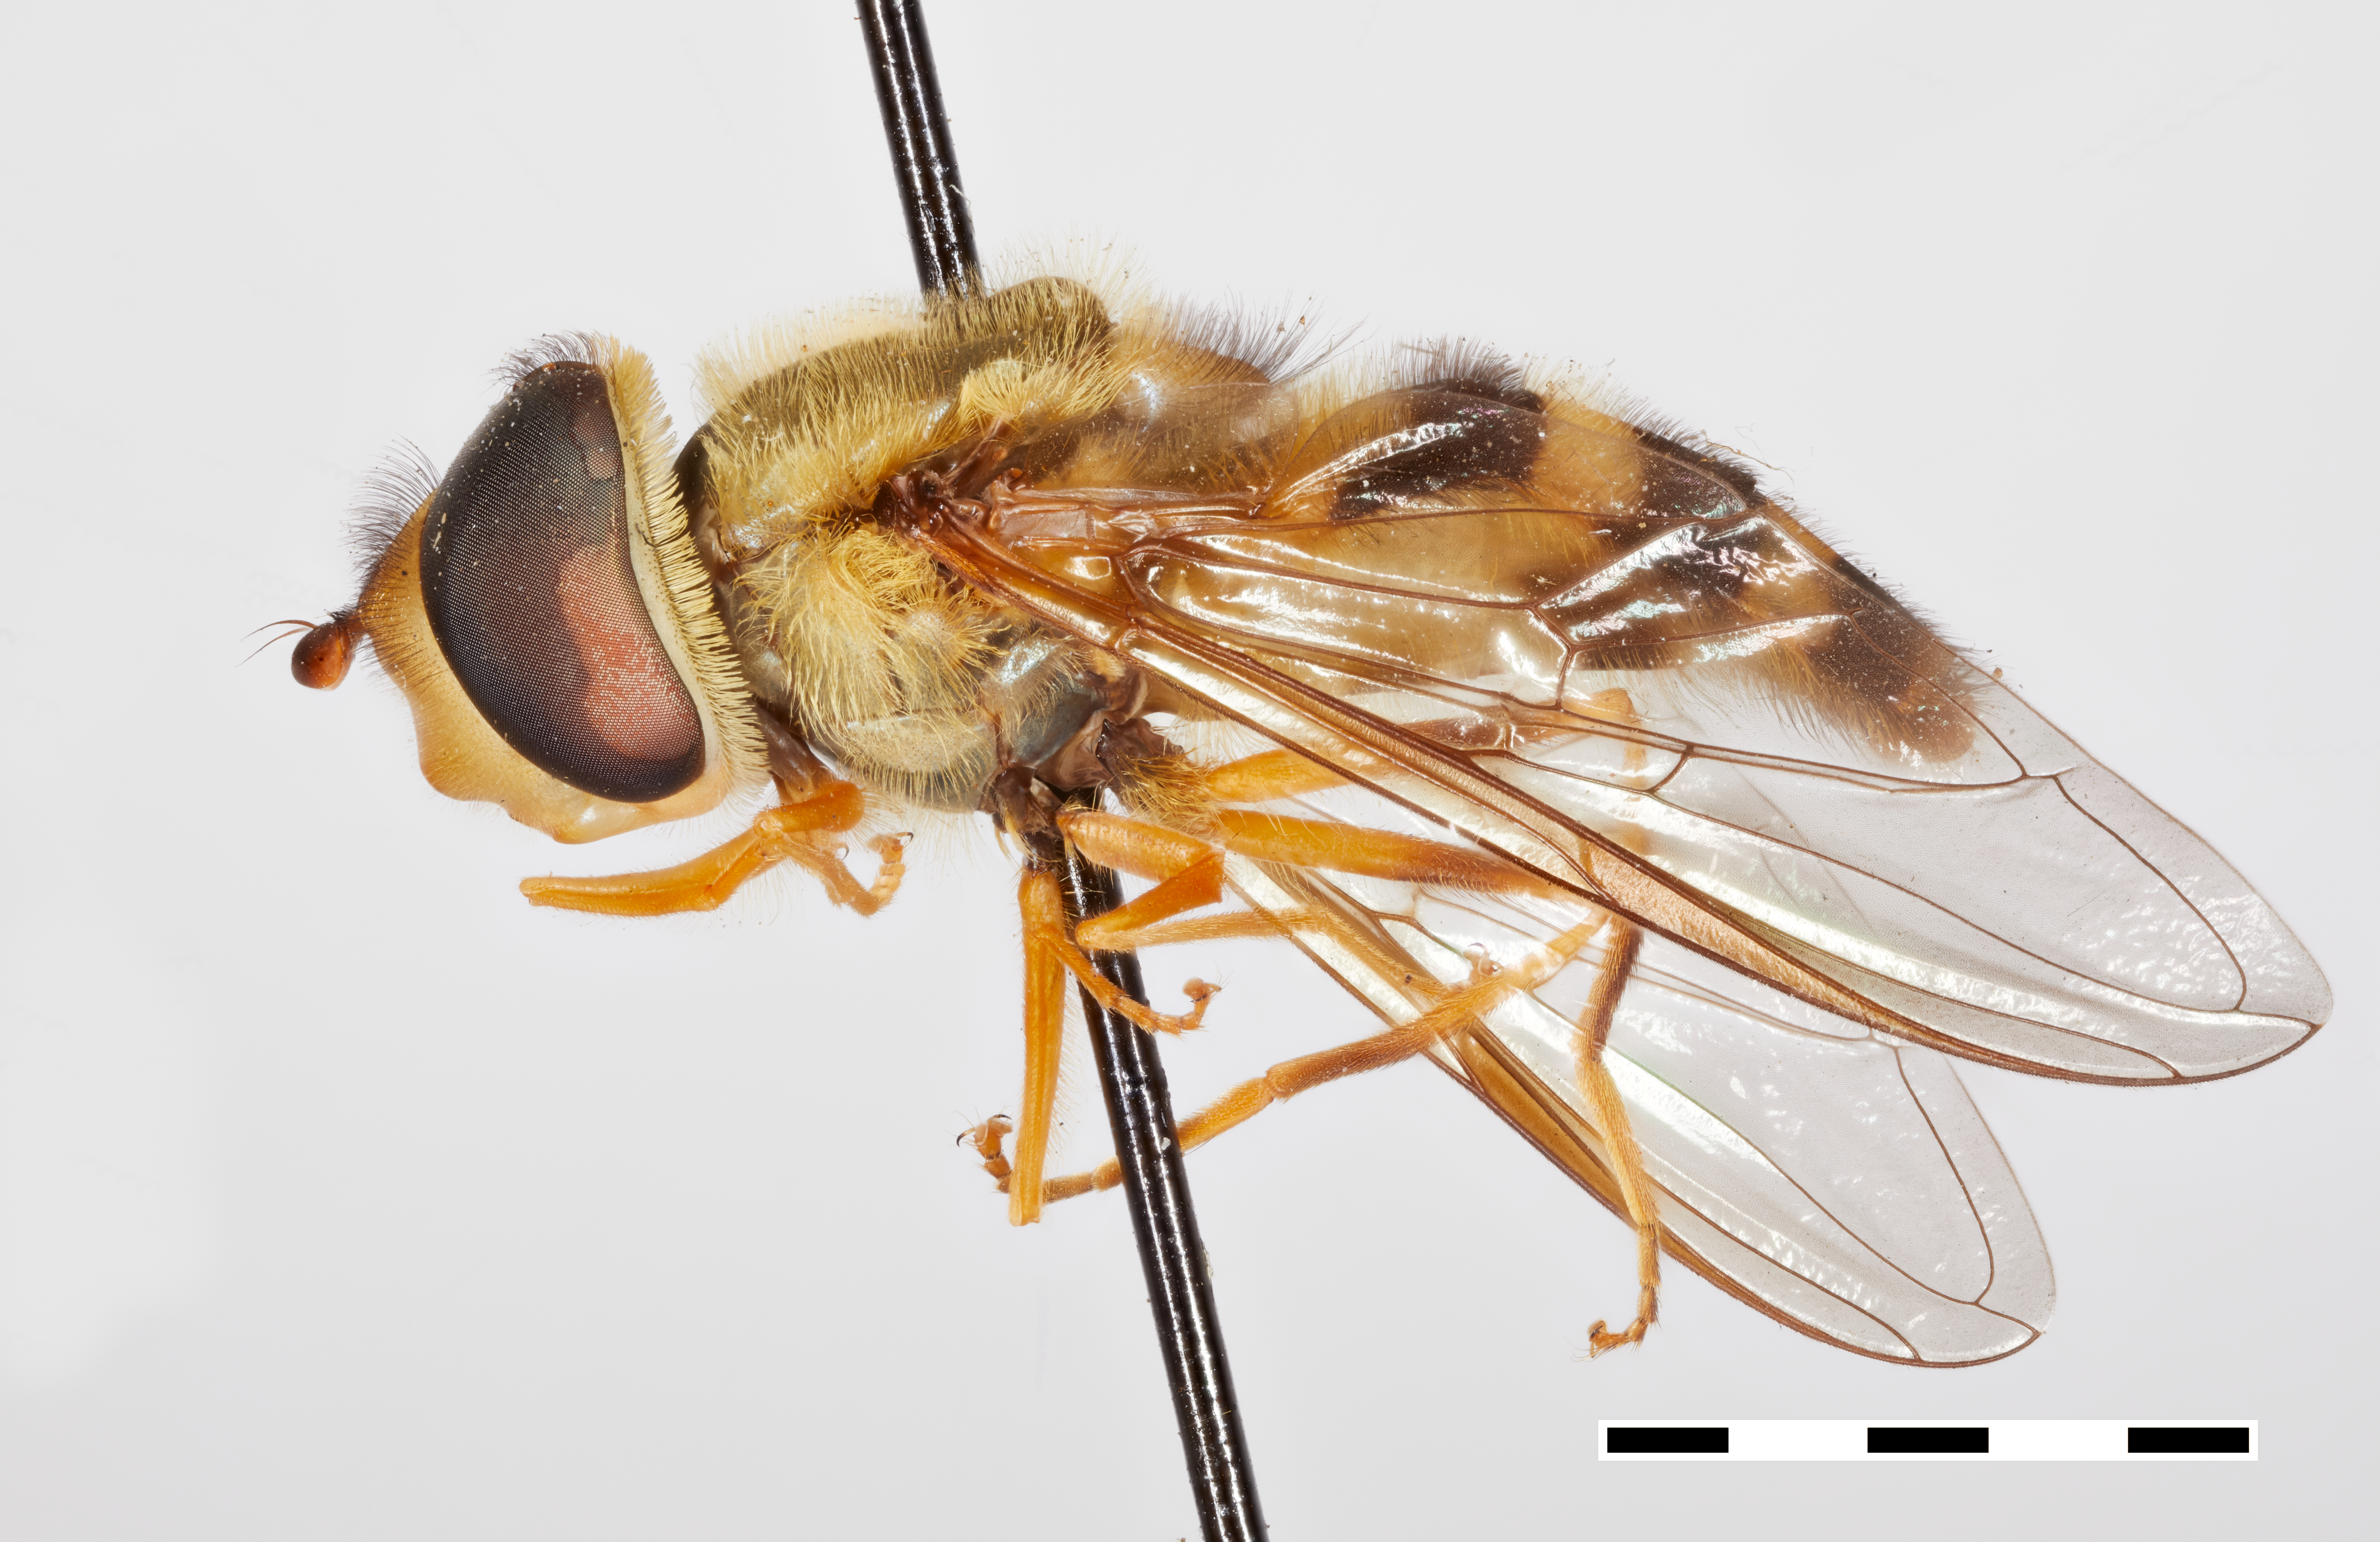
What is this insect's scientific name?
Syrphus knabi
